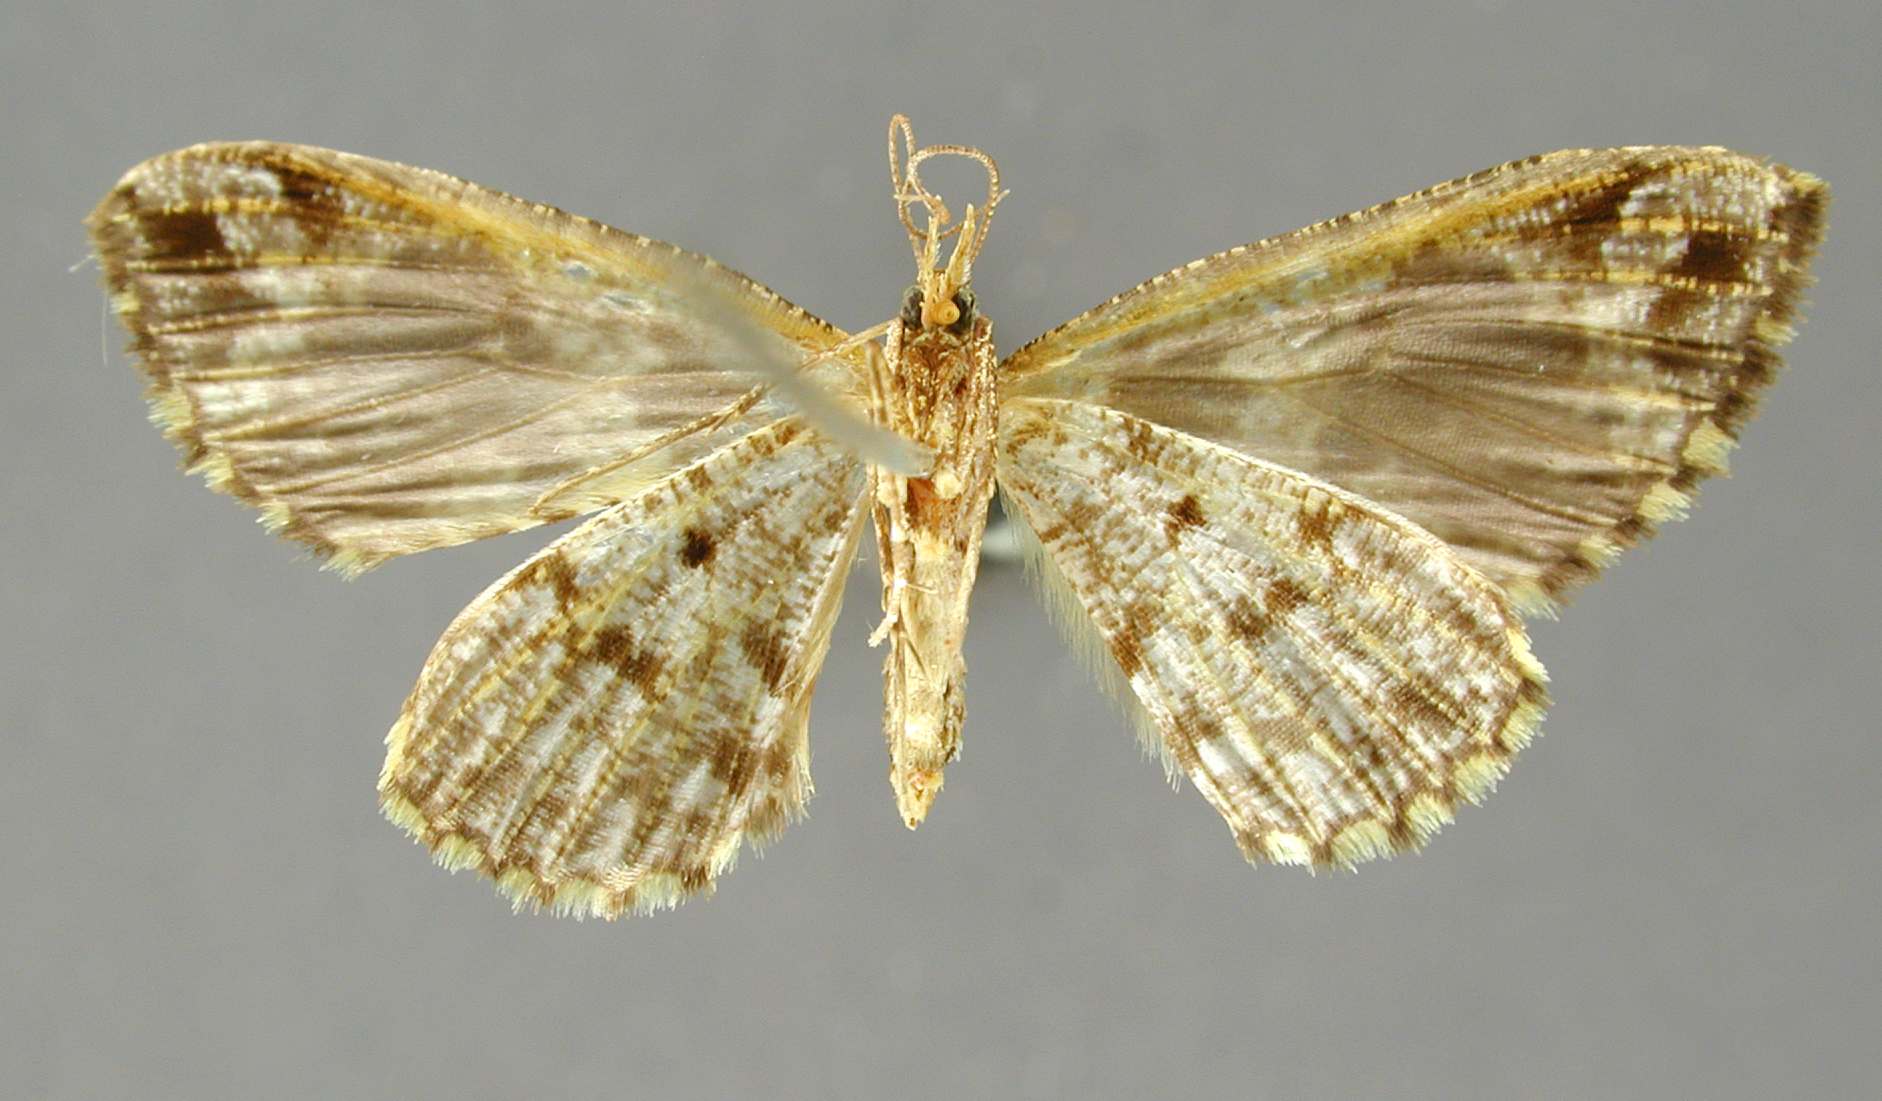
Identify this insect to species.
Psaliodes lisera
